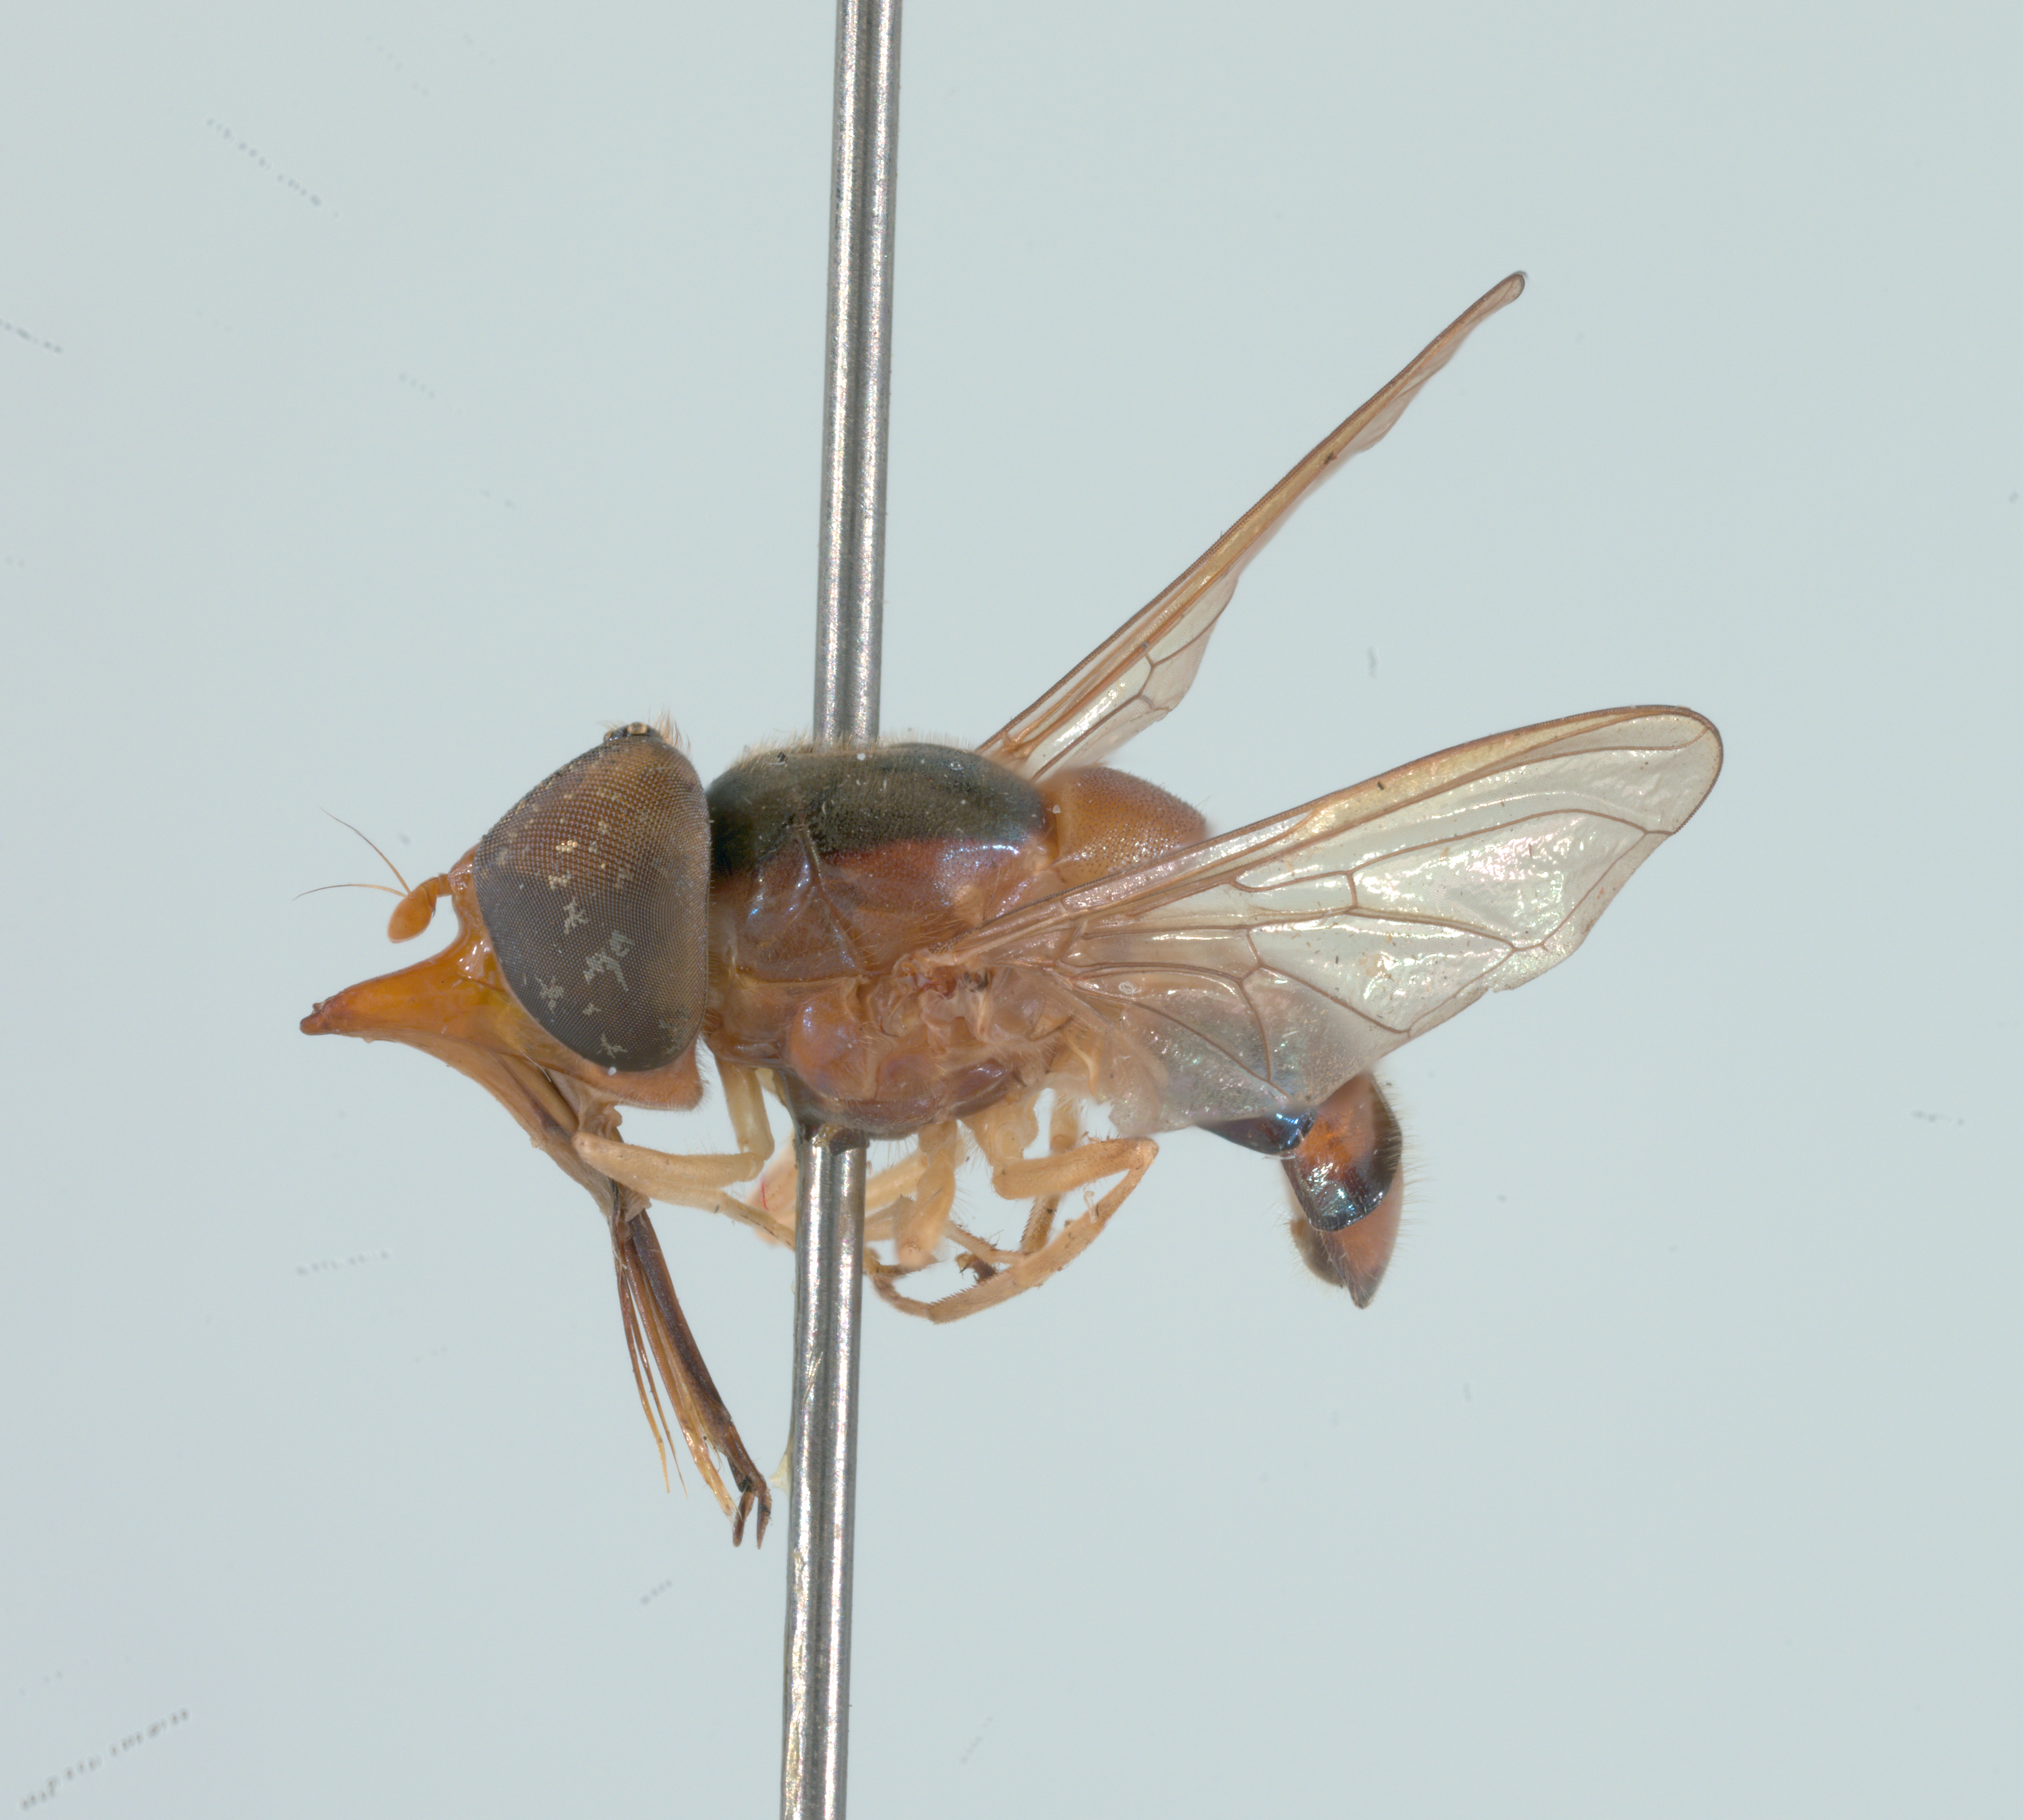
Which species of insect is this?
Rhingia pellucens
